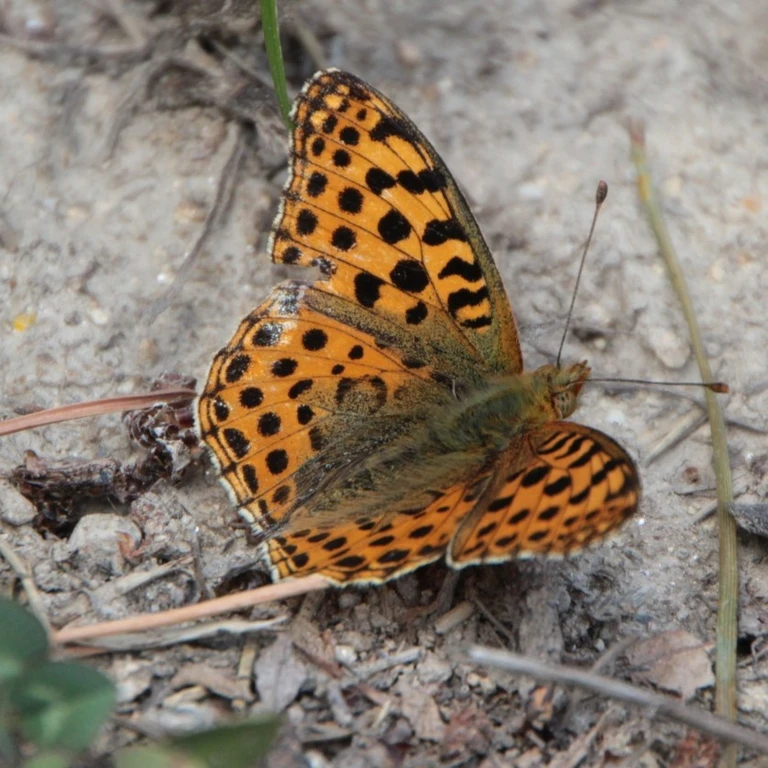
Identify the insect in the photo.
Issoria lathonia
